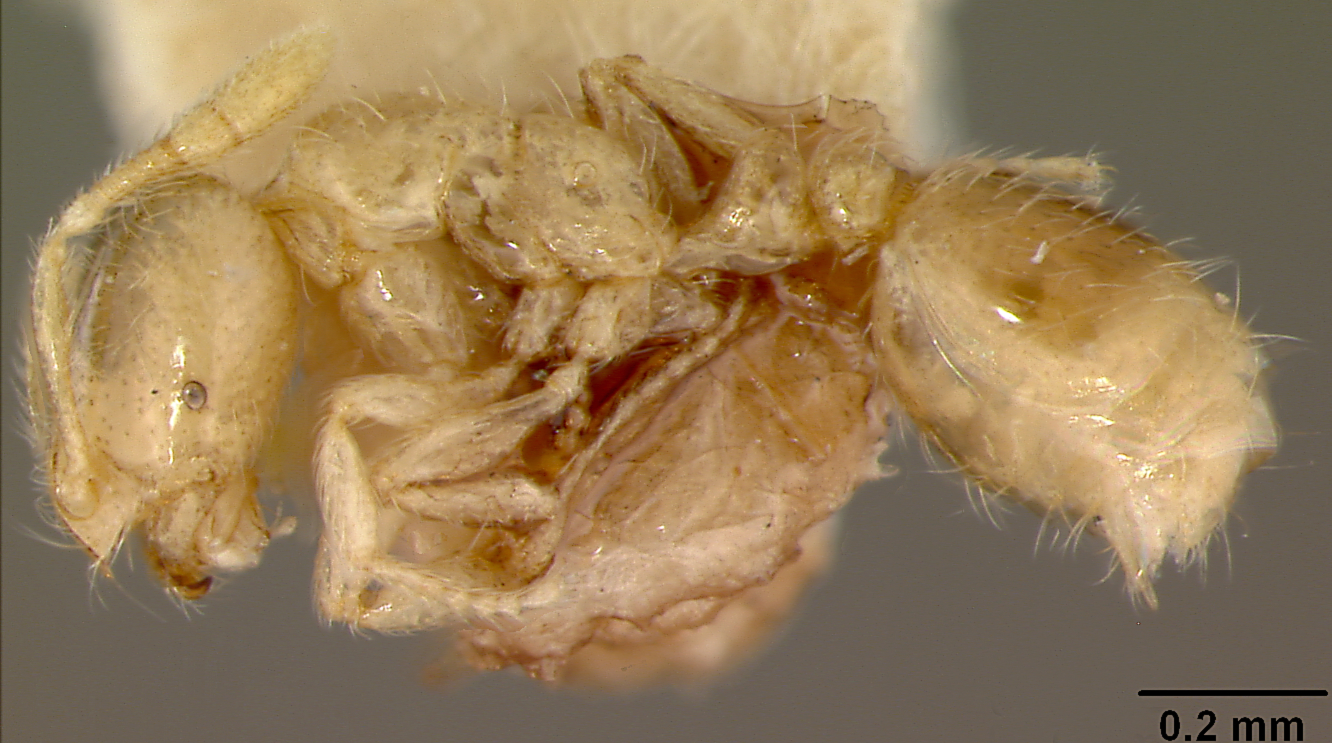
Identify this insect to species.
Solenopsis fugax
